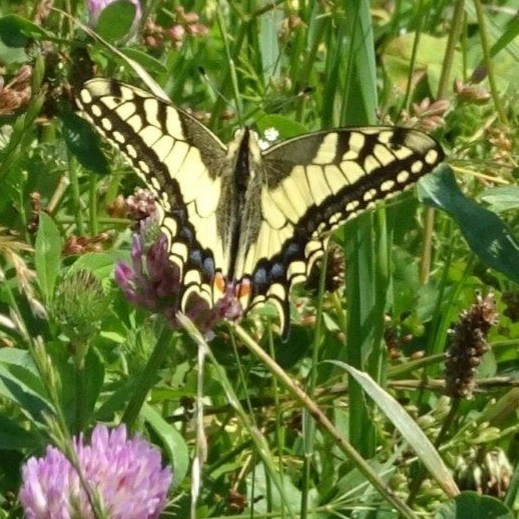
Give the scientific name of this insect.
Papilio machaon
